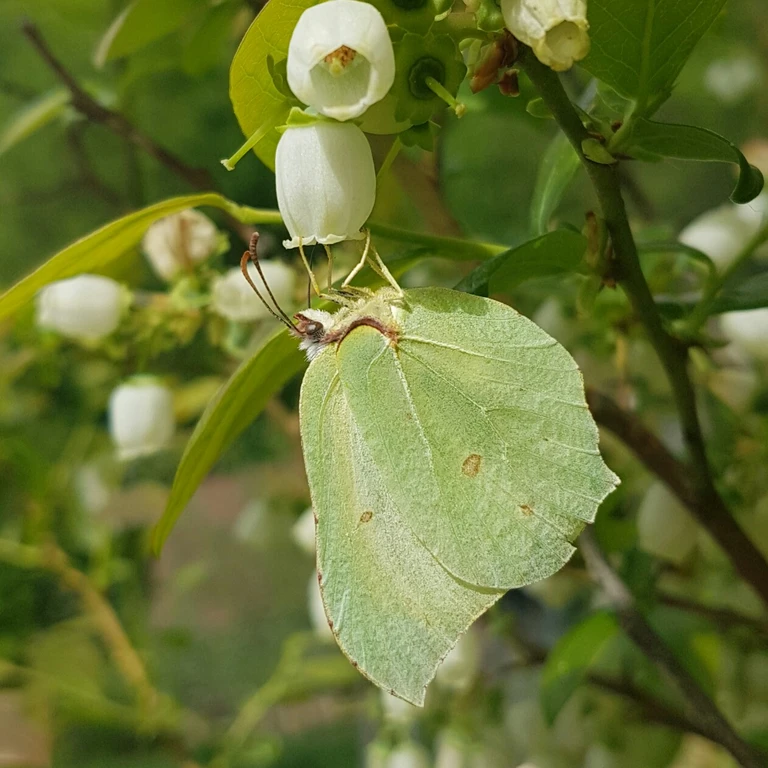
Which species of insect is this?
Gonepteryx rhamni
